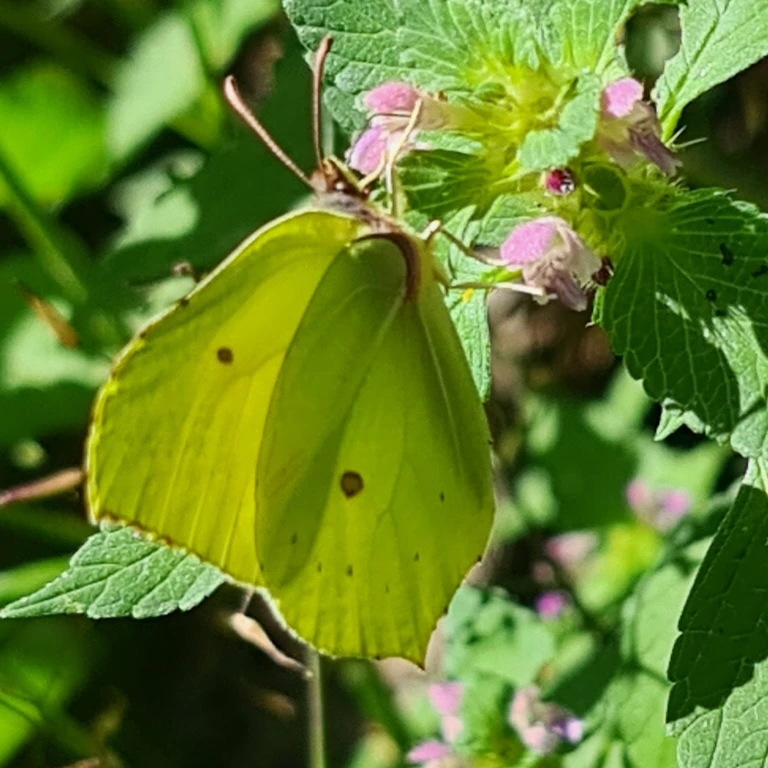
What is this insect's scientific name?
Gonepteryx rhamni
